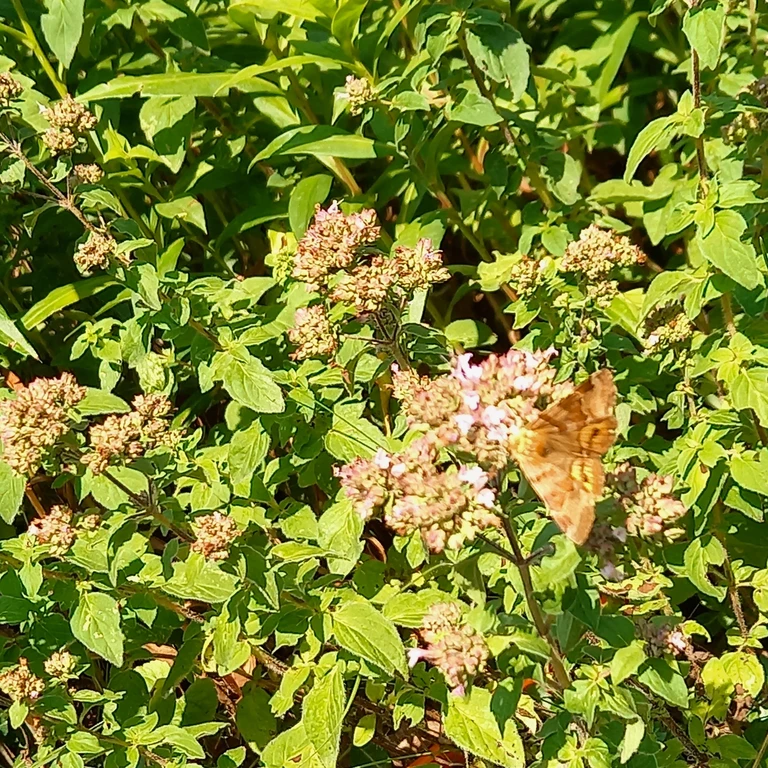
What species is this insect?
Euclidia glyphica
